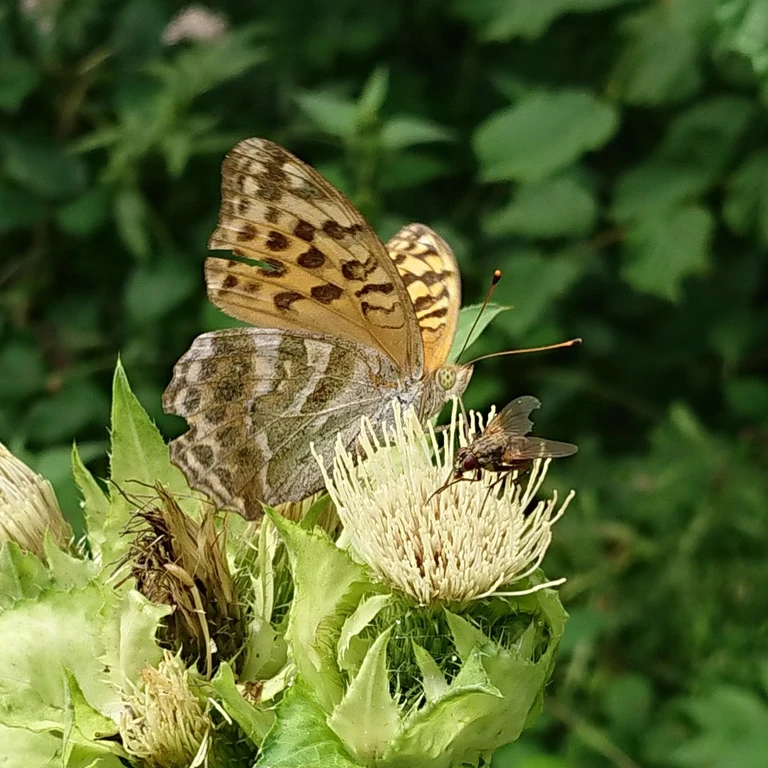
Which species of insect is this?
Argynnis paphia
